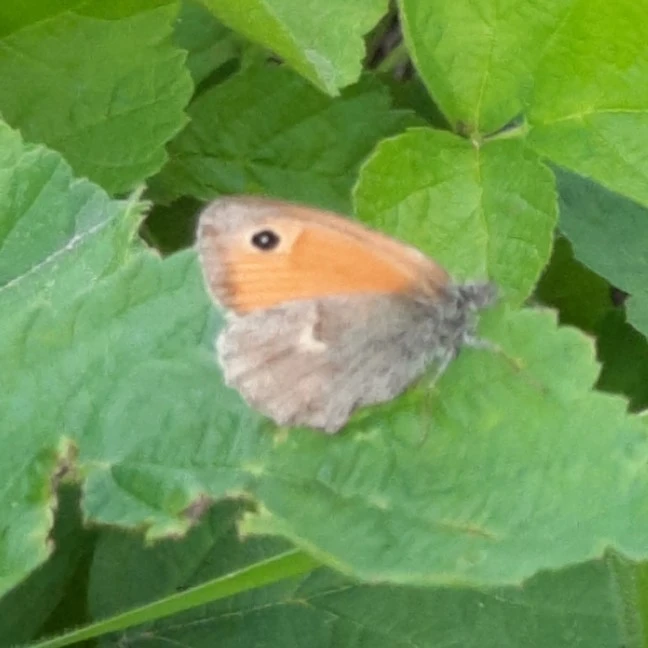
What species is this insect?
Coenonympha pamphilus
